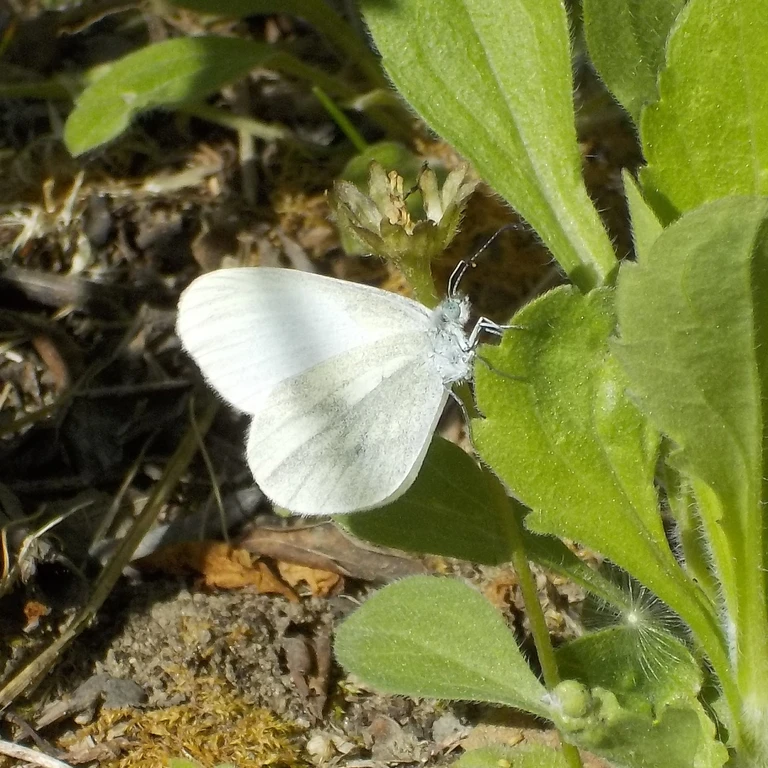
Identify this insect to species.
Leptidea sinapis/juvernica
